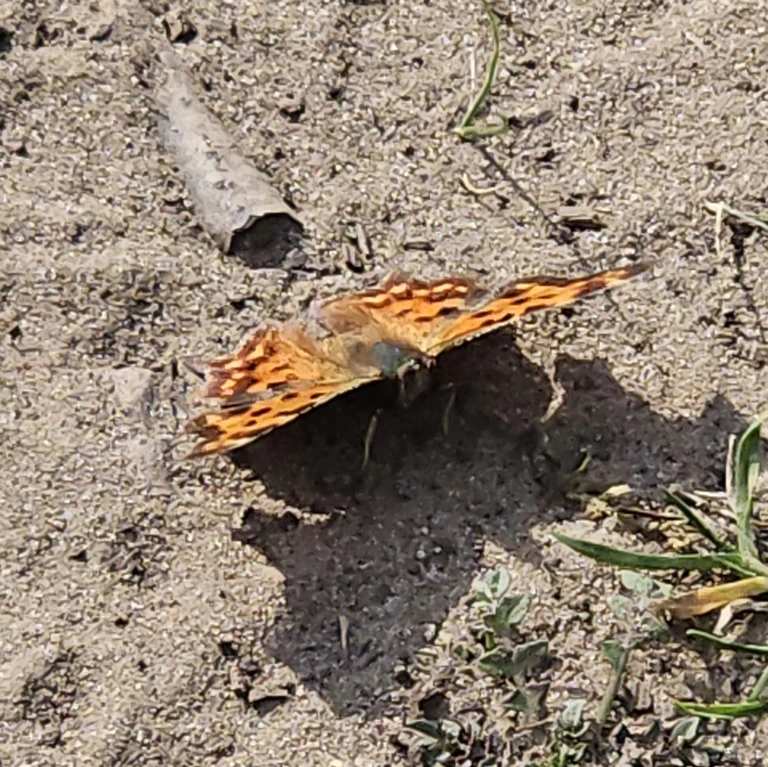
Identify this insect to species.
Polygonia c-album
